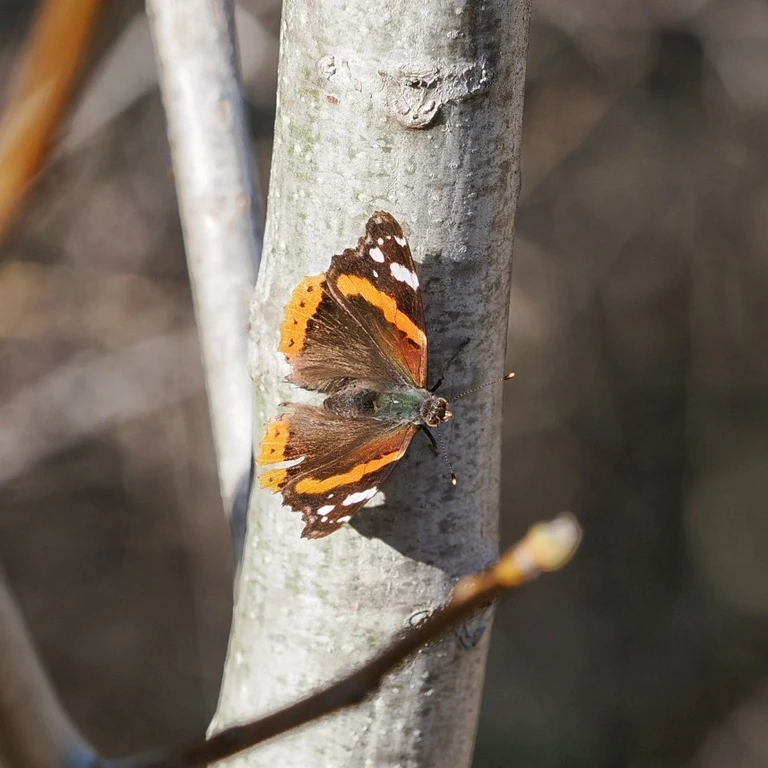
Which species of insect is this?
Vanessa atalanta
